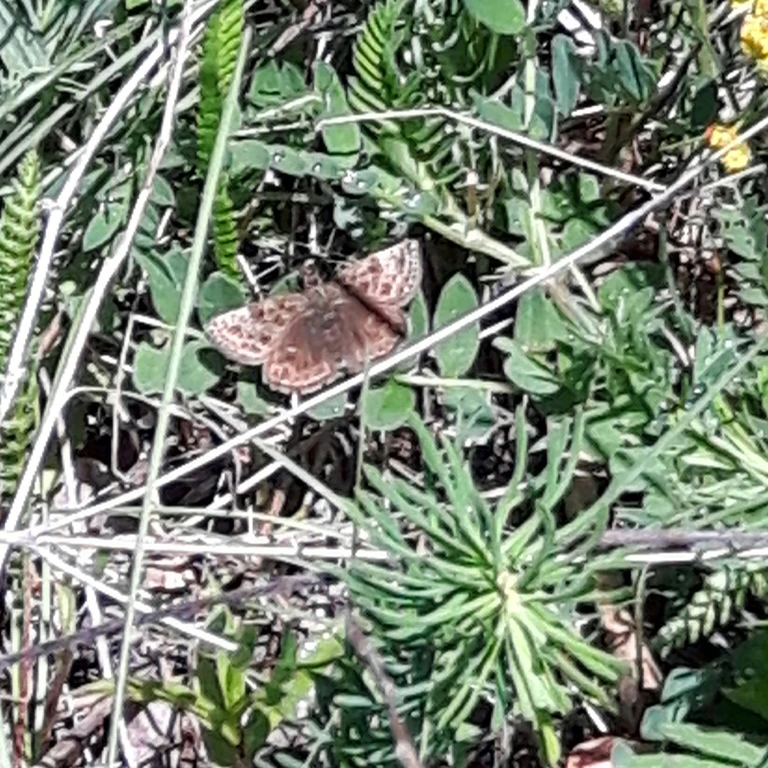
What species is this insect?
Erynnis tages
